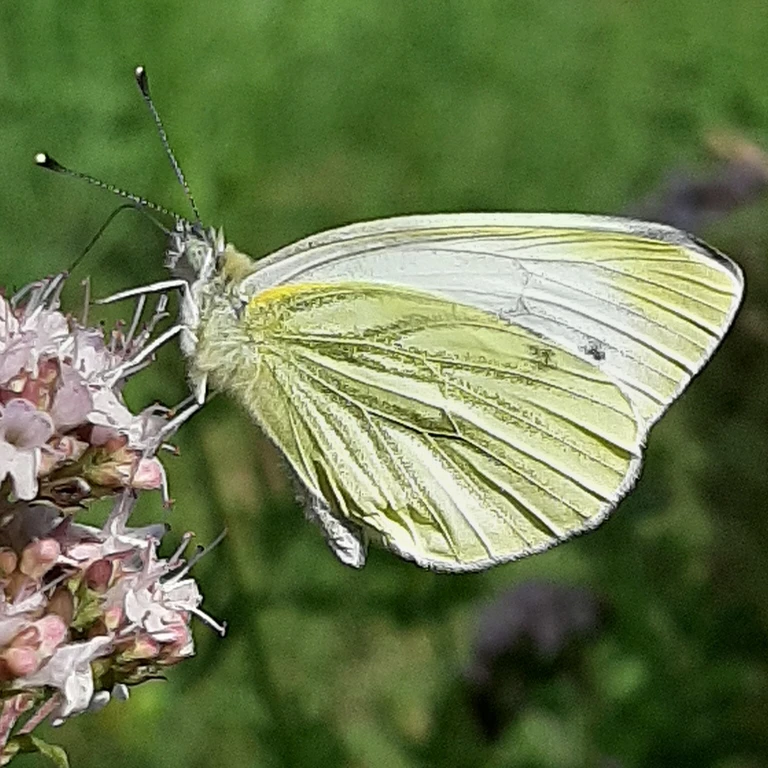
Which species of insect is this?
Pieris napi
